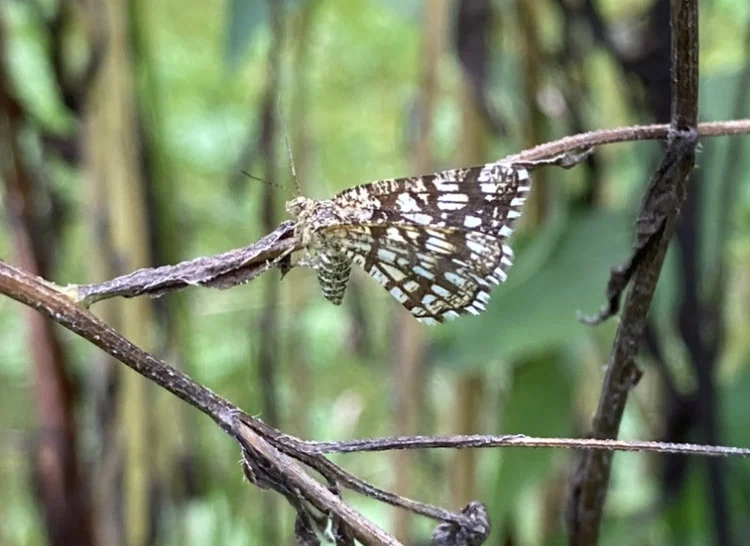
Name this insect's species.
Chiasmia clathrata
